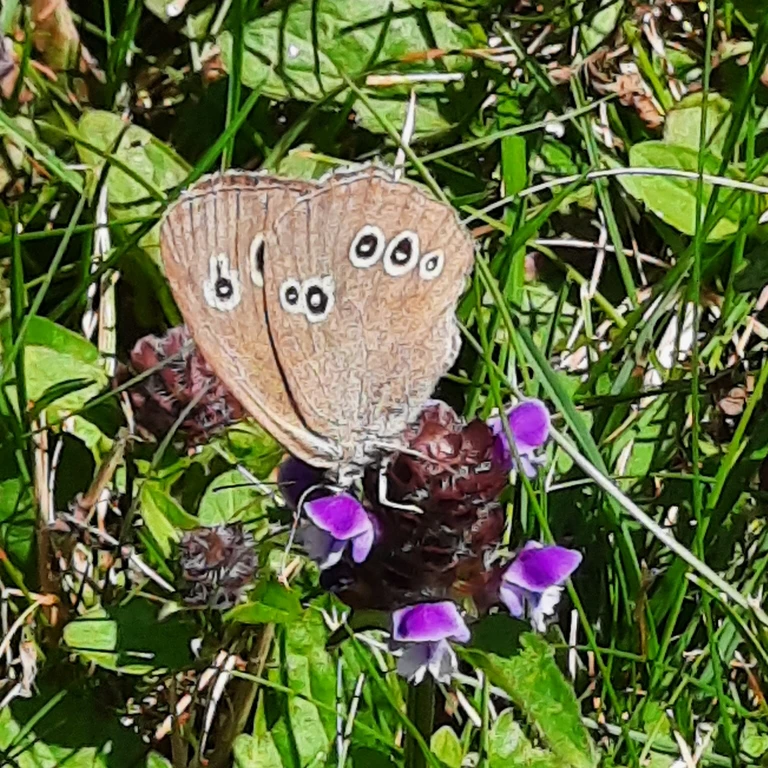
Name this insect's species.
Aphantopus hyperantus
